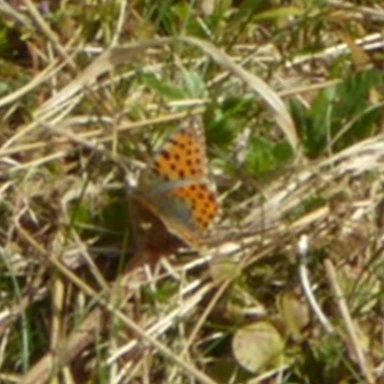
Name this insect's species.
Issoria lathonia
